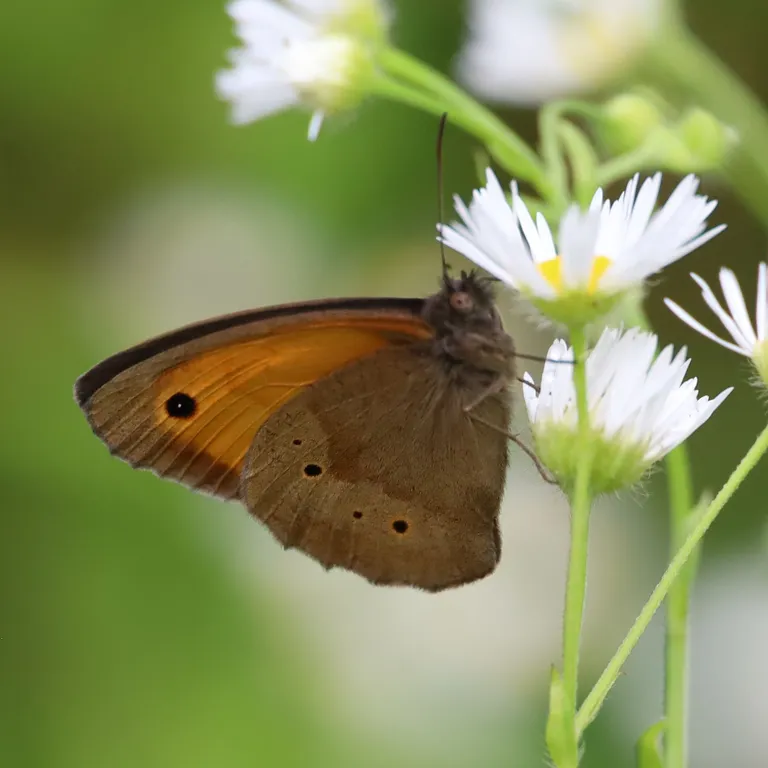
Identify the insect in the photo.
Maniola jurtina
